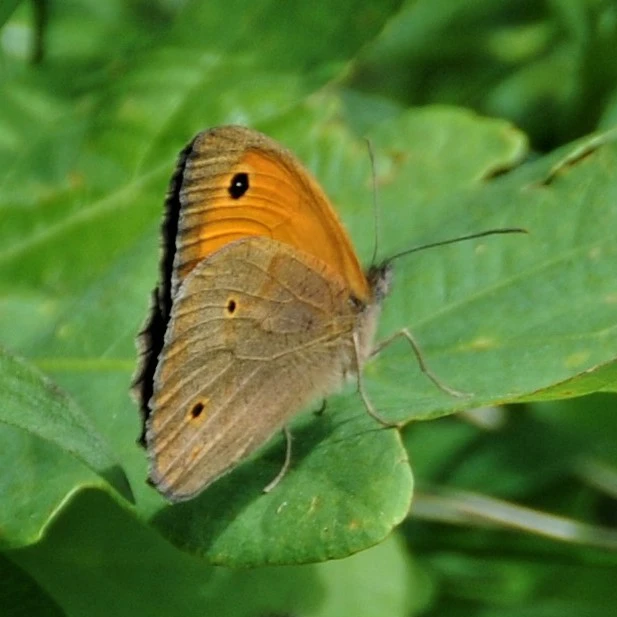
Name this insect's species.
Maniola jurtina
